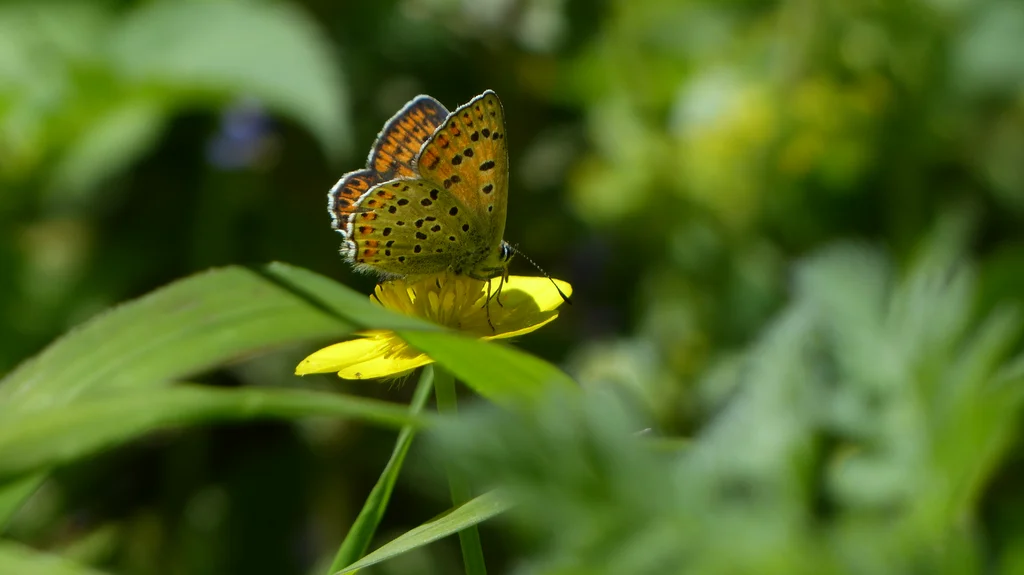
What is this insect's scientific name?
Lycaena tityrus (also Loweia tityrus)
